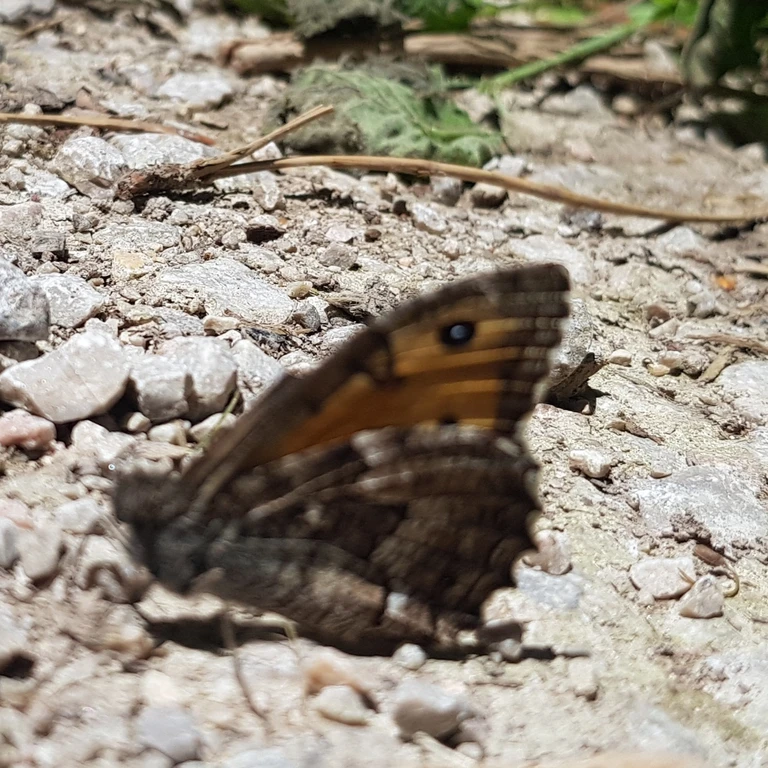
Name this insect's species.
Hipparchia semele
